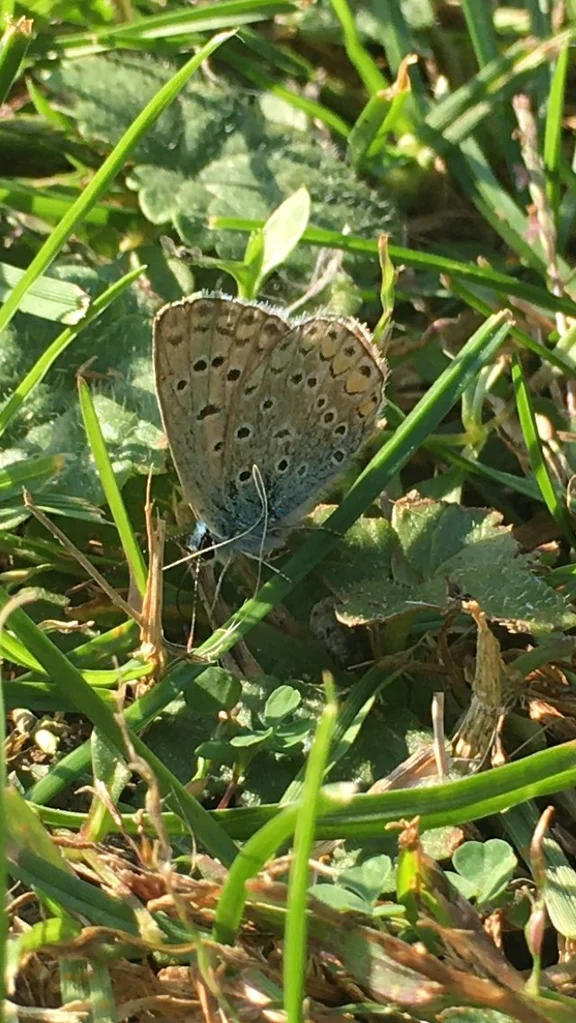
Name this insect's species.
Polyommatus icarus
